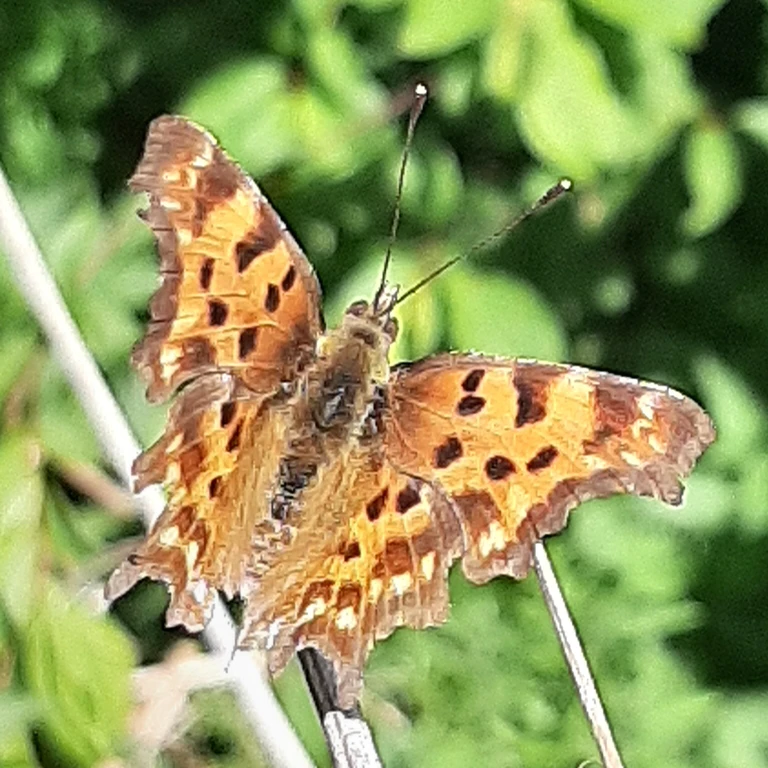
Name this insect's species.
Polygonia c-album
